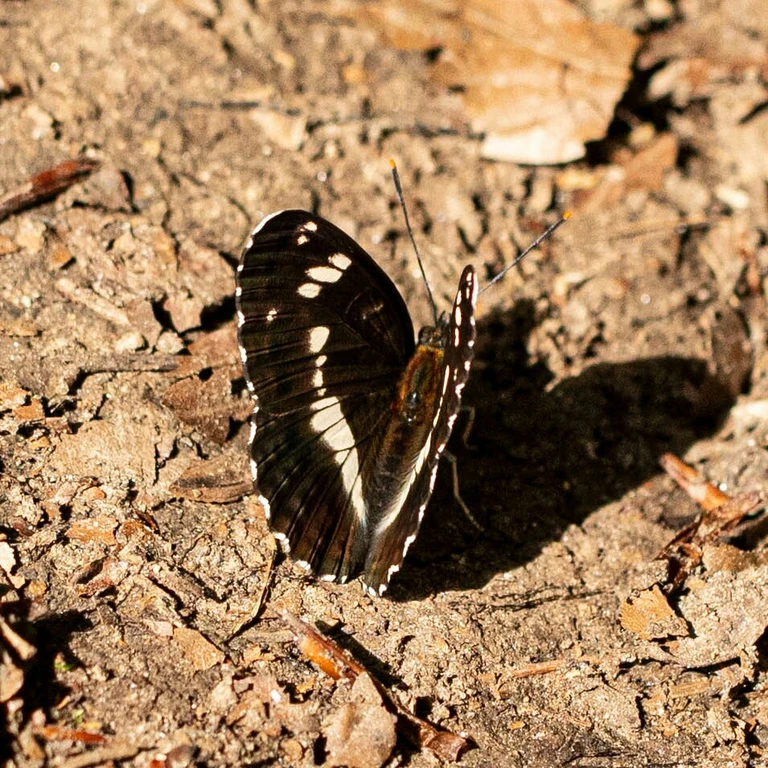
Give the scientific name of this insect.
Limenitis camilla (also Ladoga camilla)
